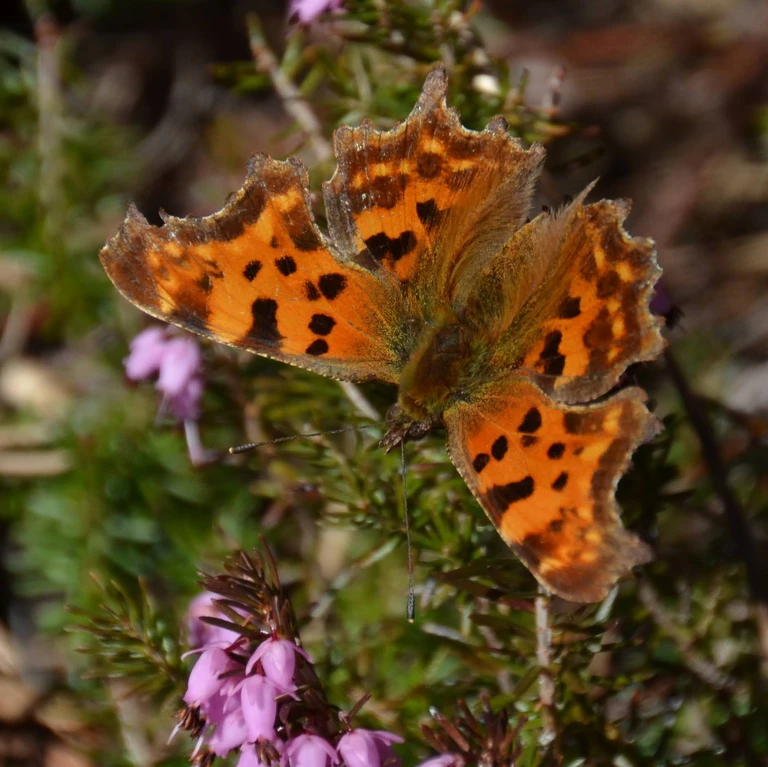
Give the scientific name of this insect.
Polygonia c-album
